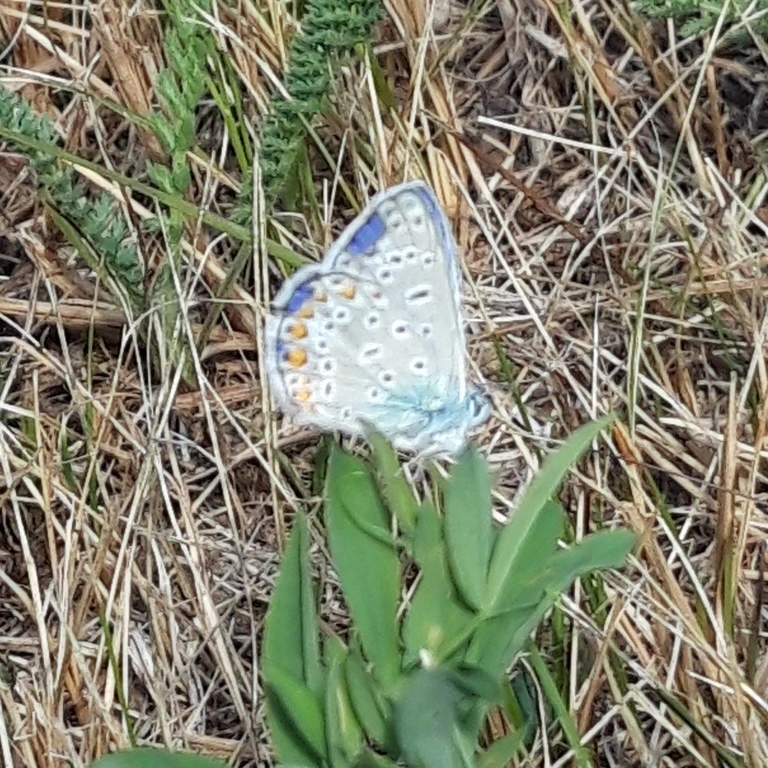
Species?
Polyommatus icarus
